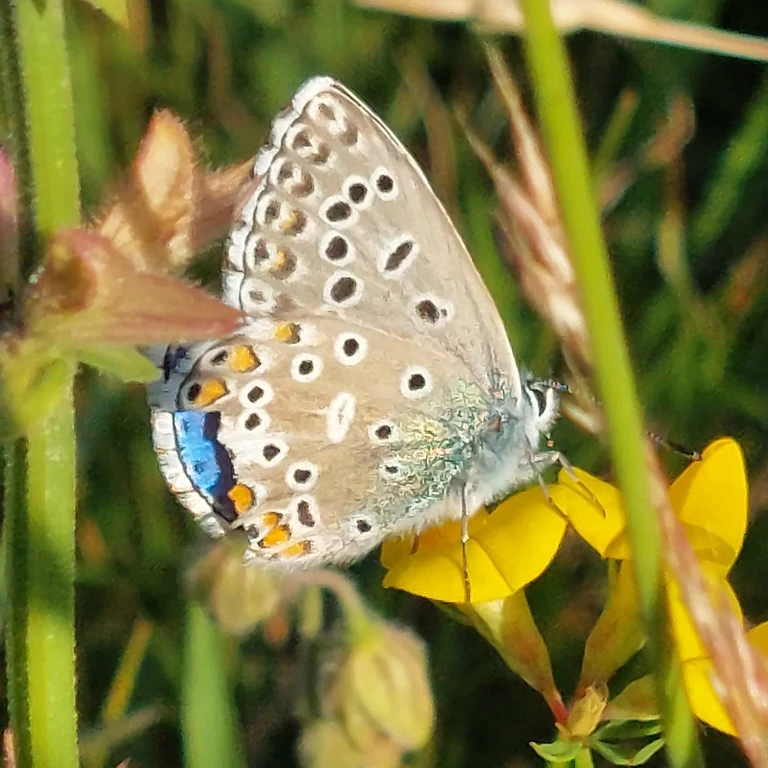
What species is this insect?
Lysandra bellargus
